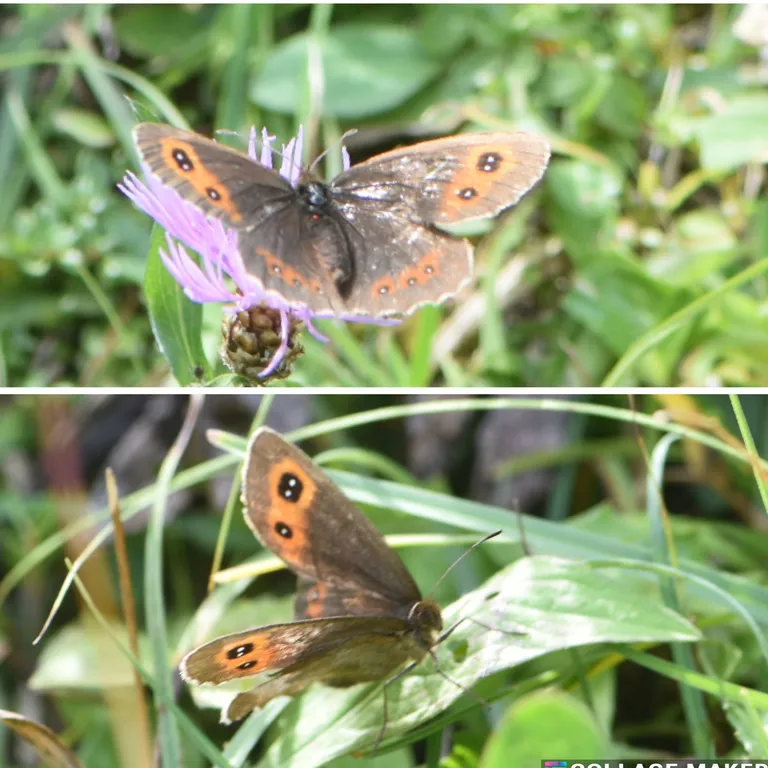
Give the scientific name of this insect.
Erebia aethiops
